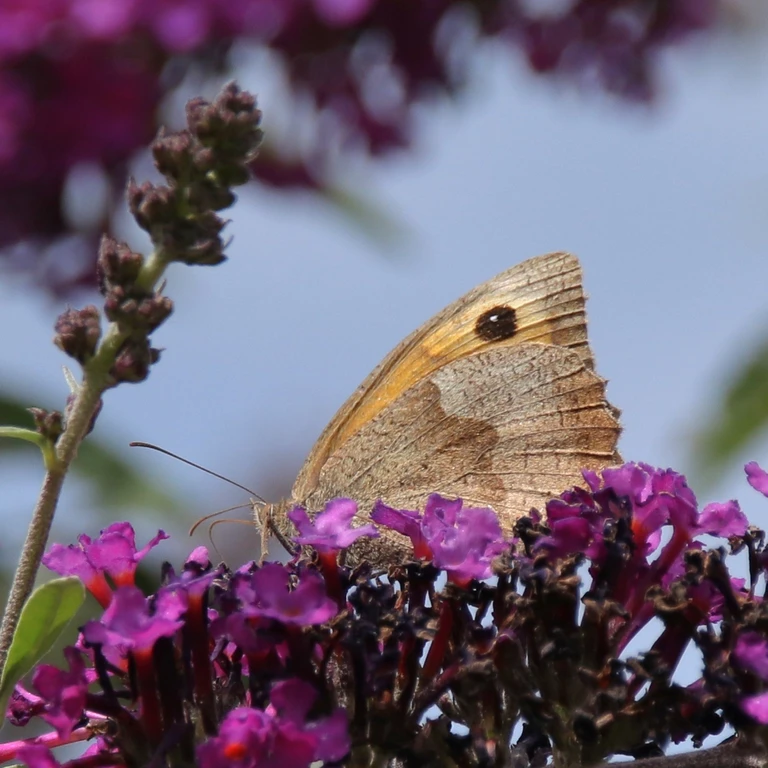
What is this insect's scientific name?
Maniola jurtina
